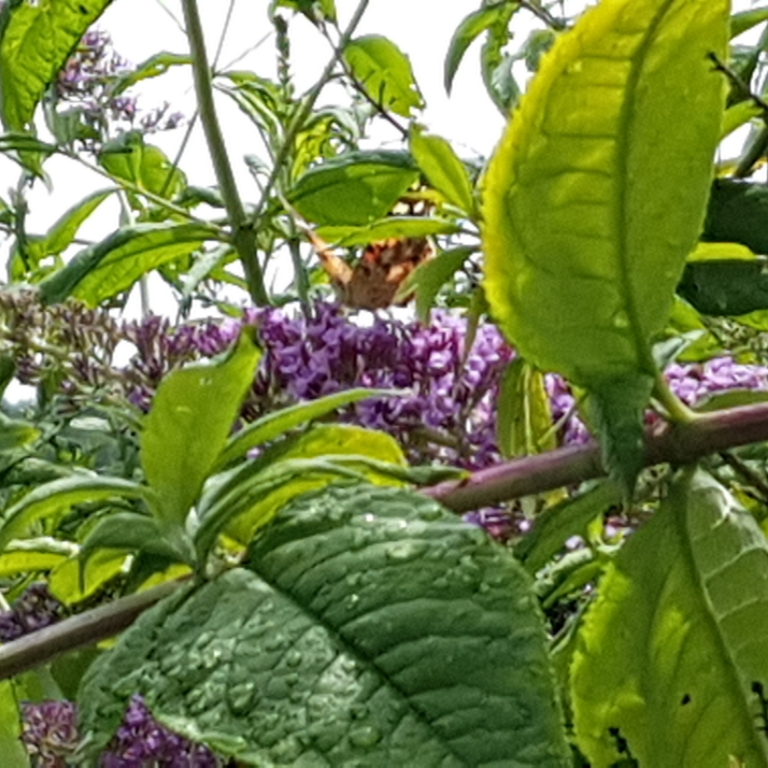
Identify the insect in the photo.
Vanessa cardui
